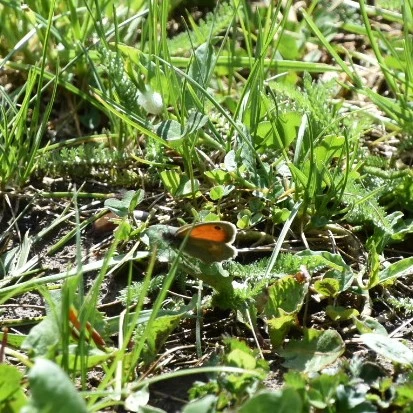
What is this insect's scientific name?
Coenonympha pamphilus
